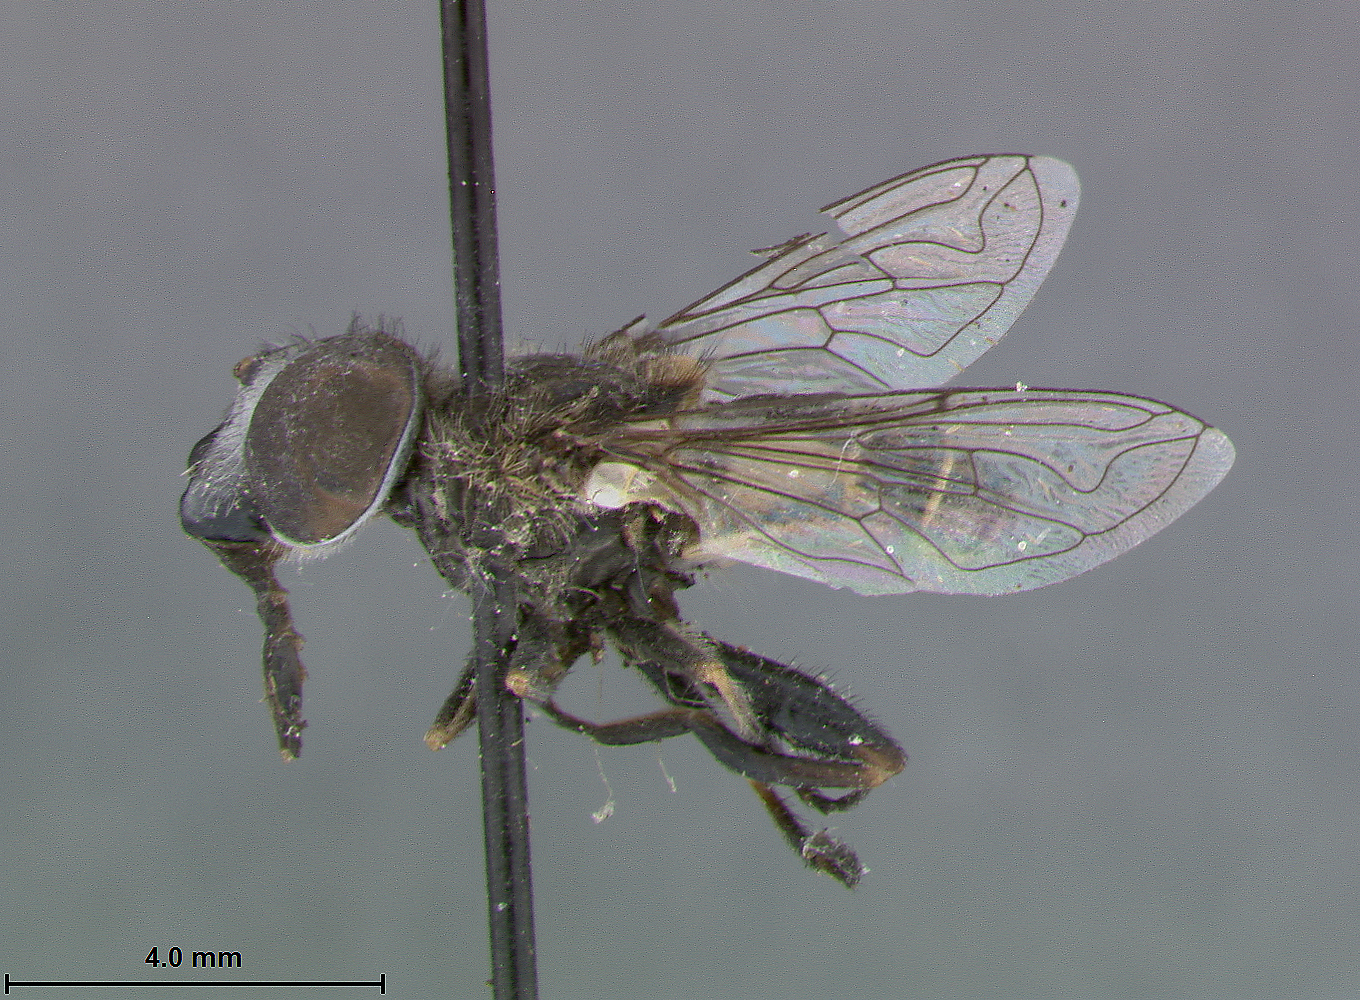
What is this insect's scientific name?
Eristalis diabilis
